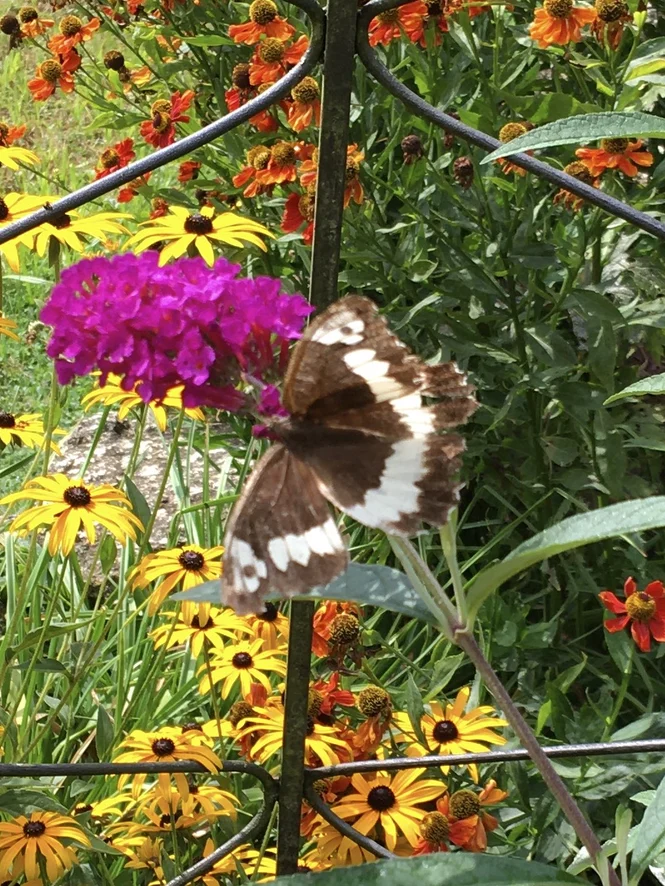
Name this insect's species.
Brintesia circe
